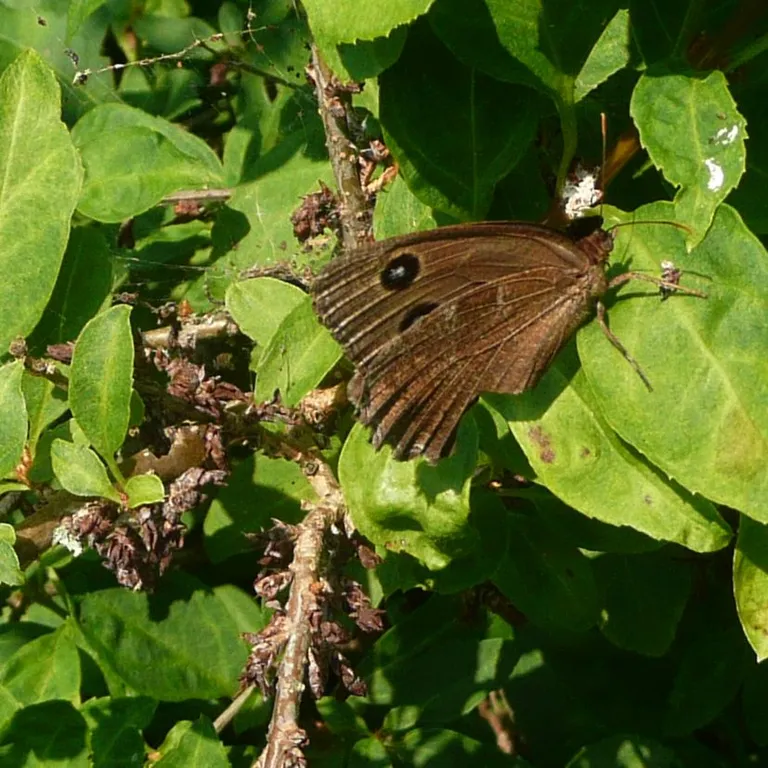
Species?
Minois dryas
